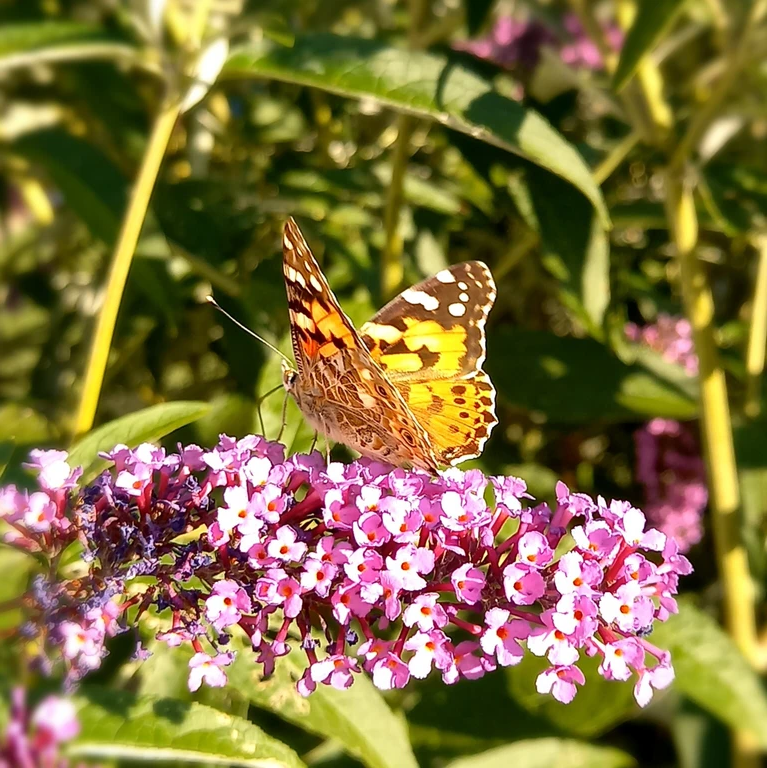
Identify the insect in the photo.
Vanessa cardui
